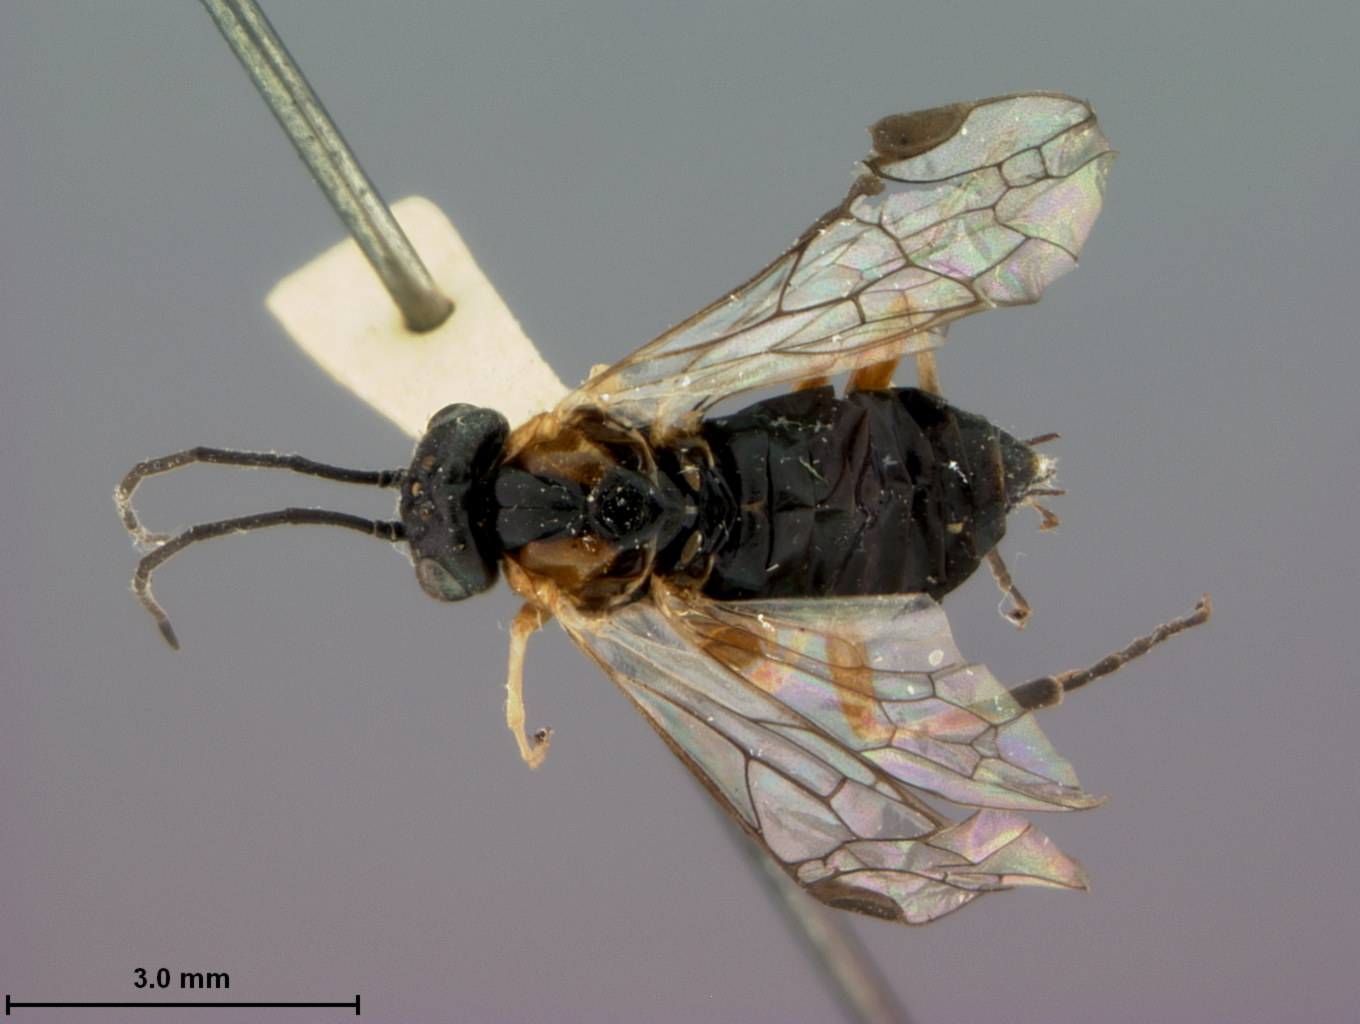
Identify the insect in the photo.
Pteronidea amelanchieridis
